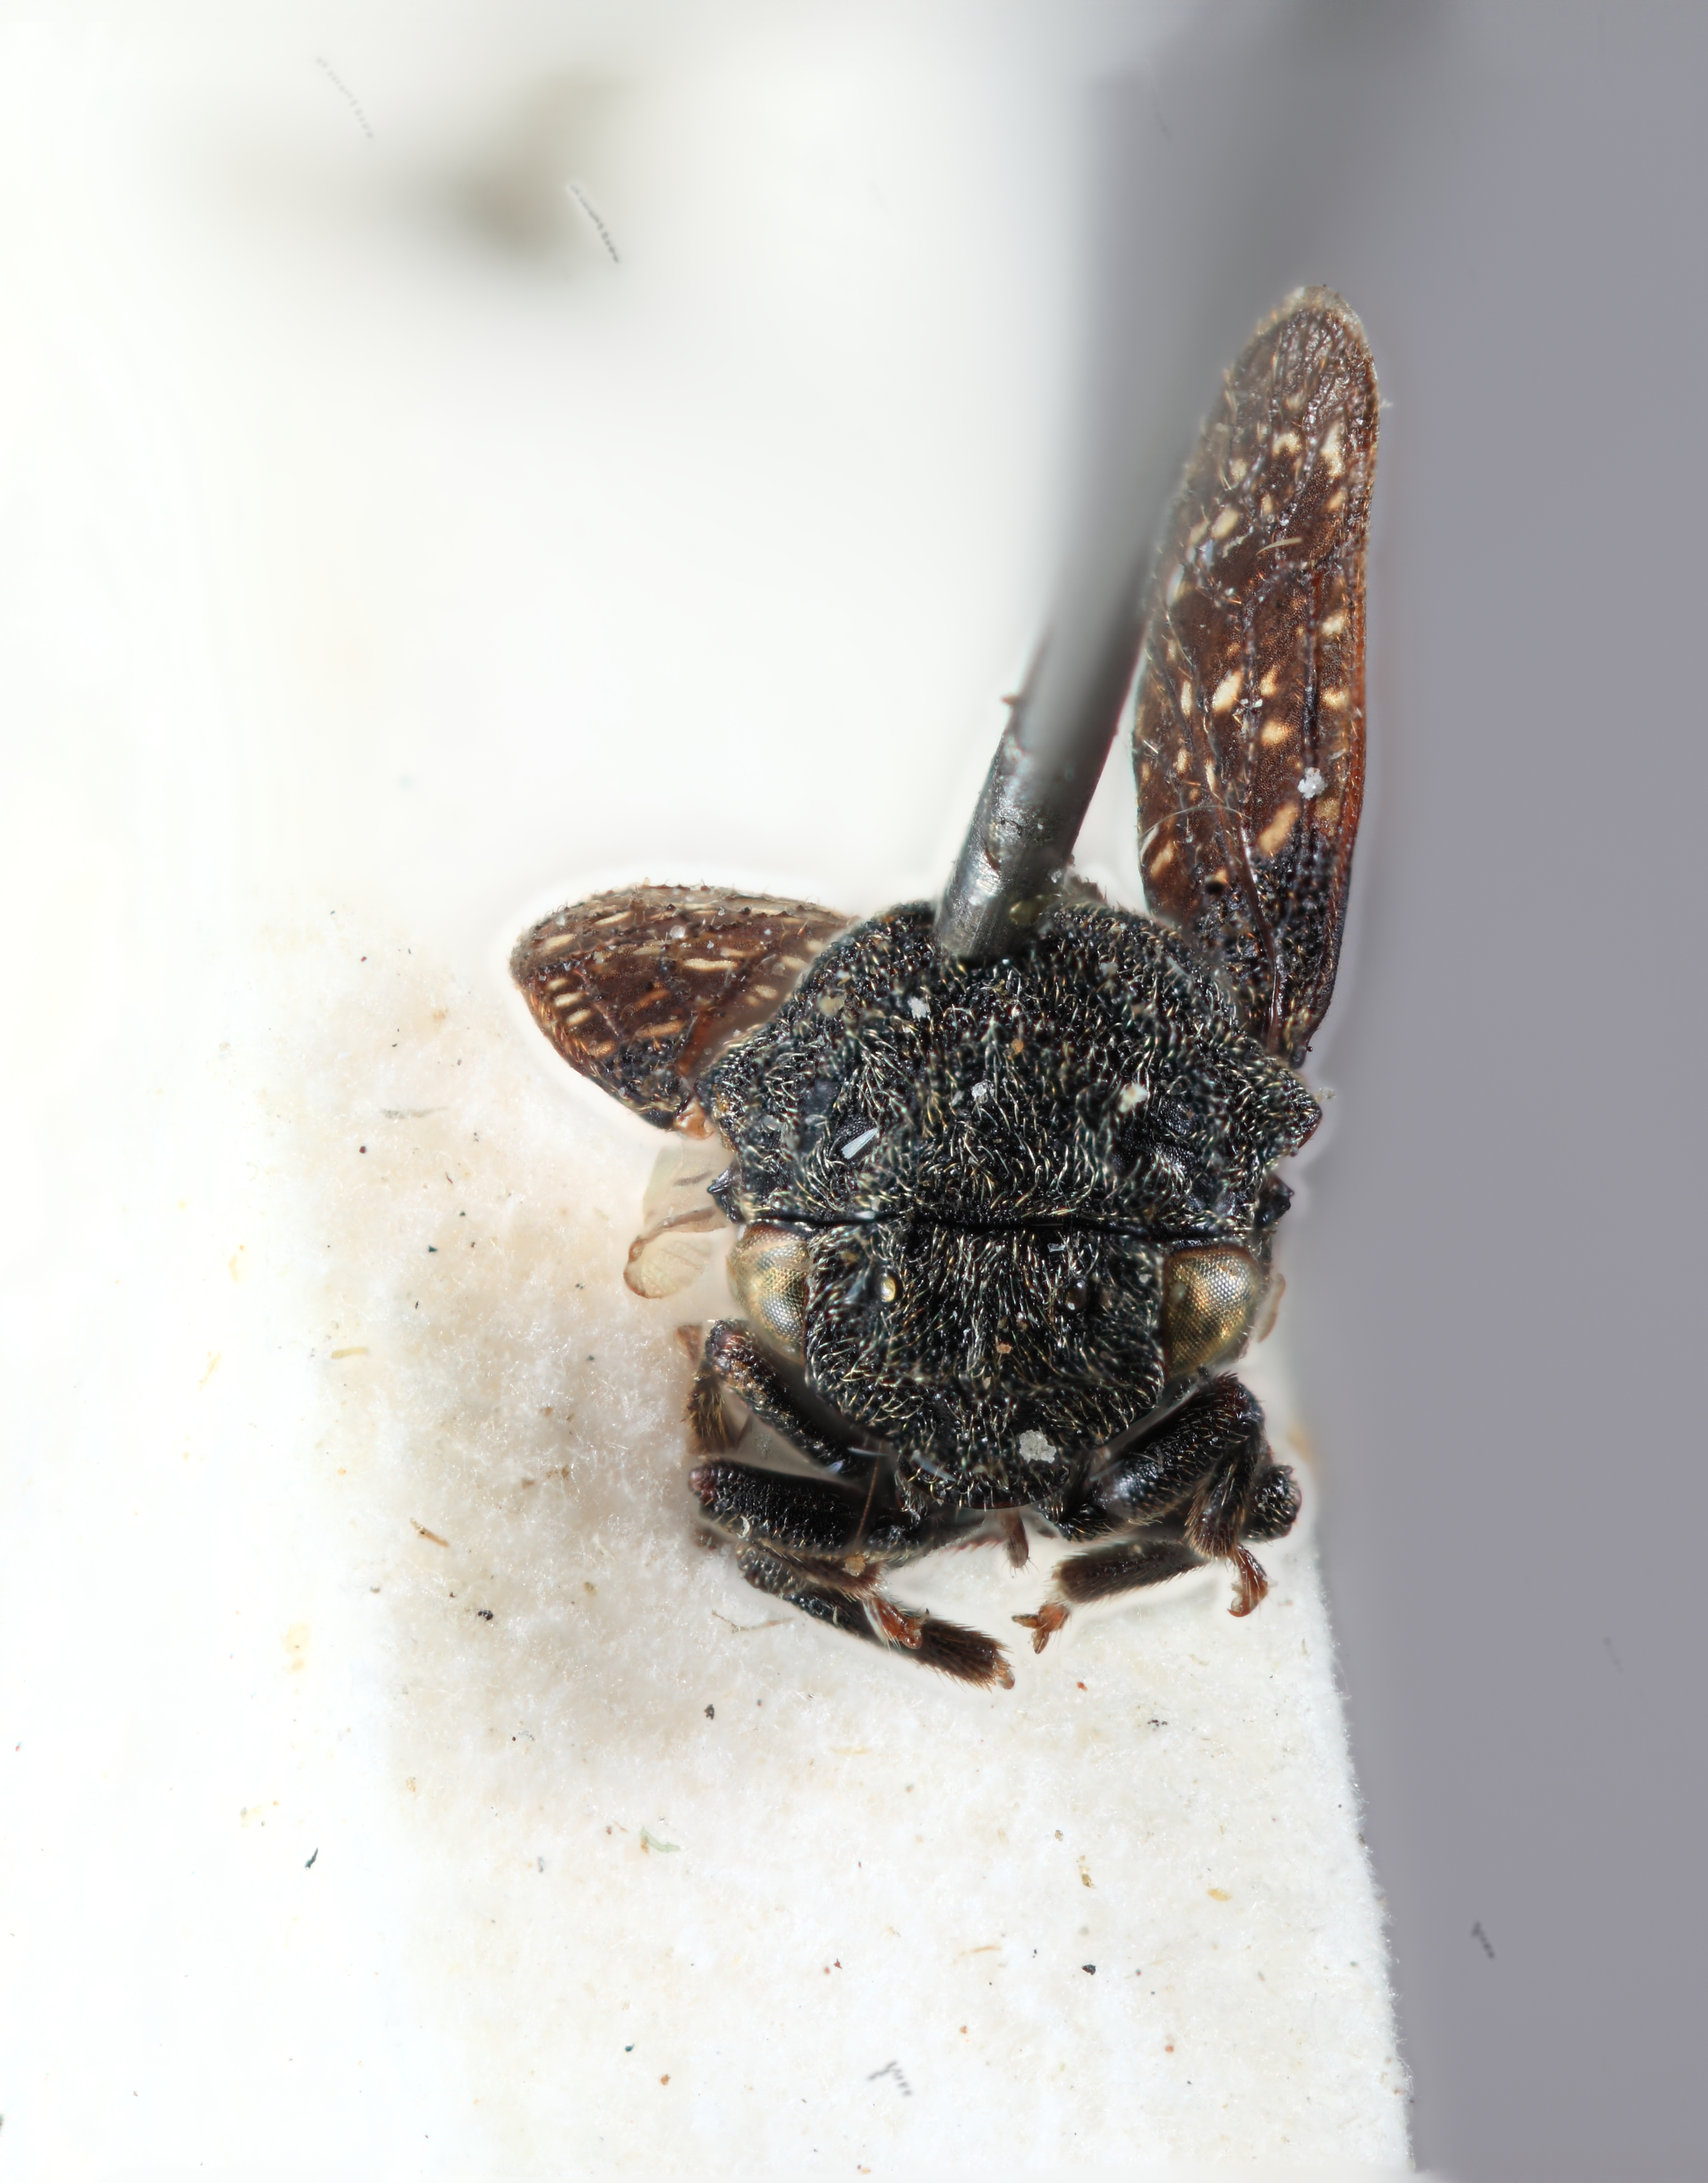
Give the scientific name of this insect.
Gargara ornata
